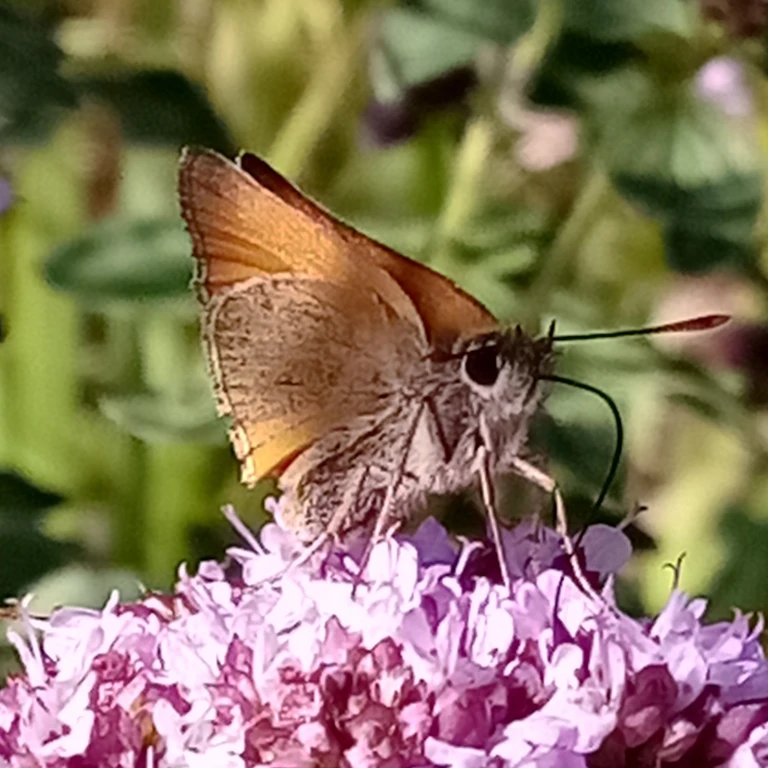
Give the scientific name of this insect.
Thymelicus sylvestris
